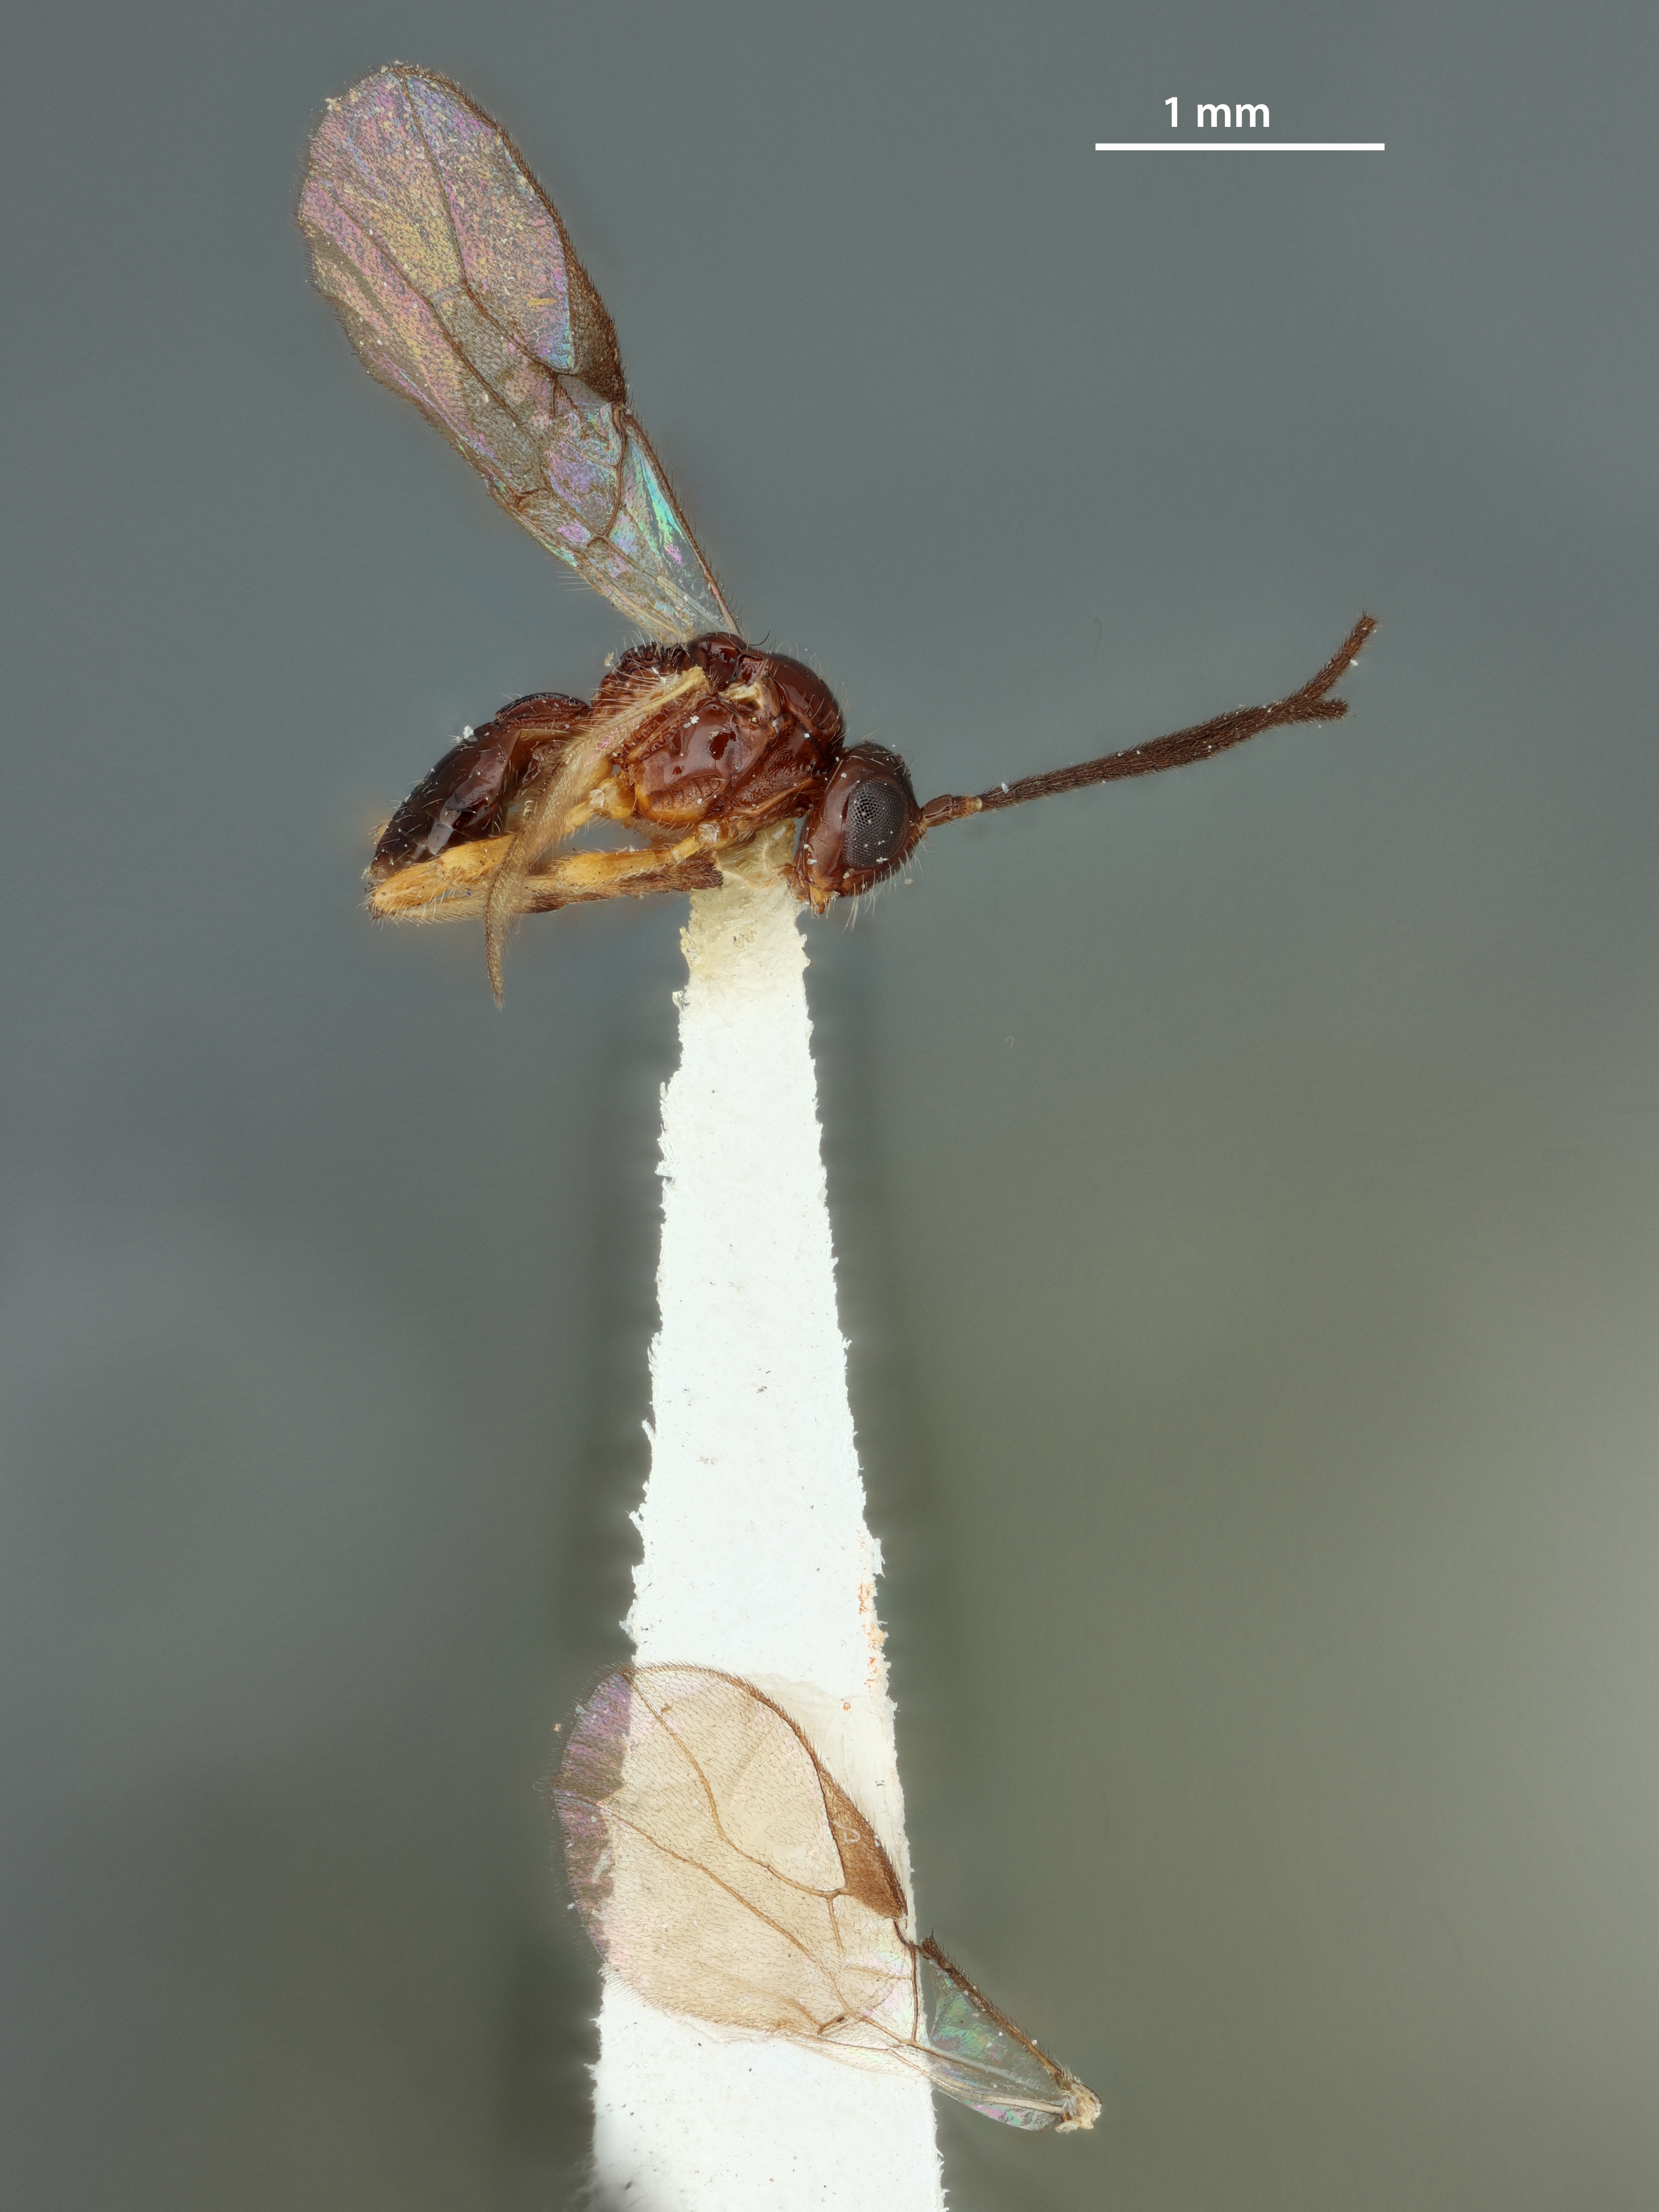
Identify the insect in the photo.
Opius carinifer
